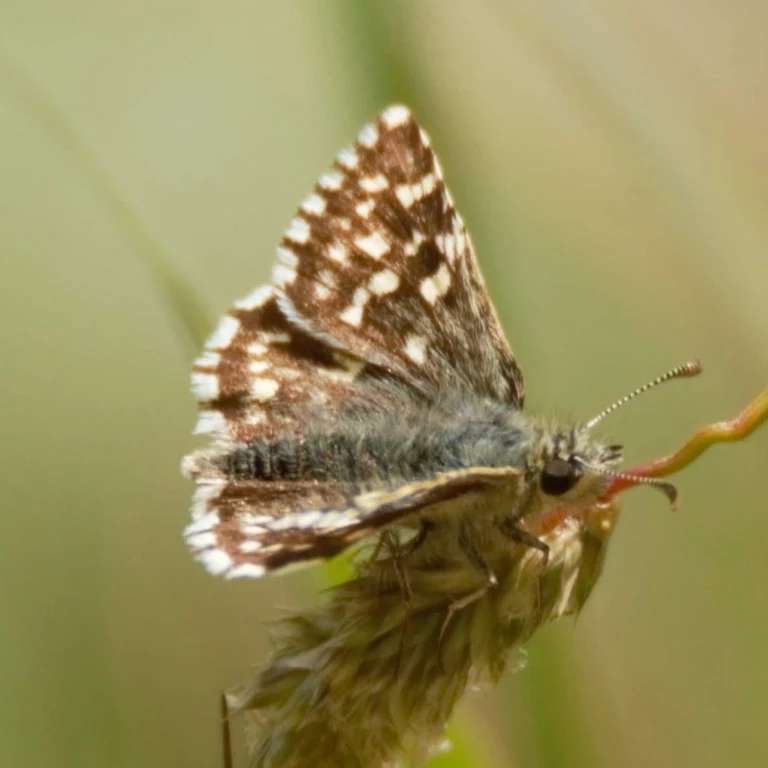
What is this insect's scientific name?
Pyrgus malvae
